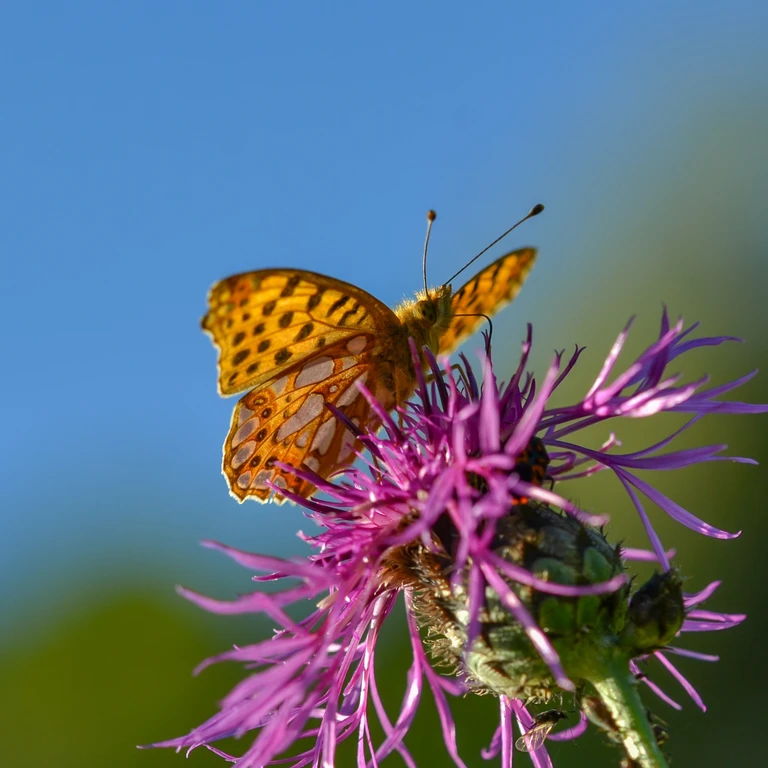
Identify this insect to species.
Issoria lathonia
